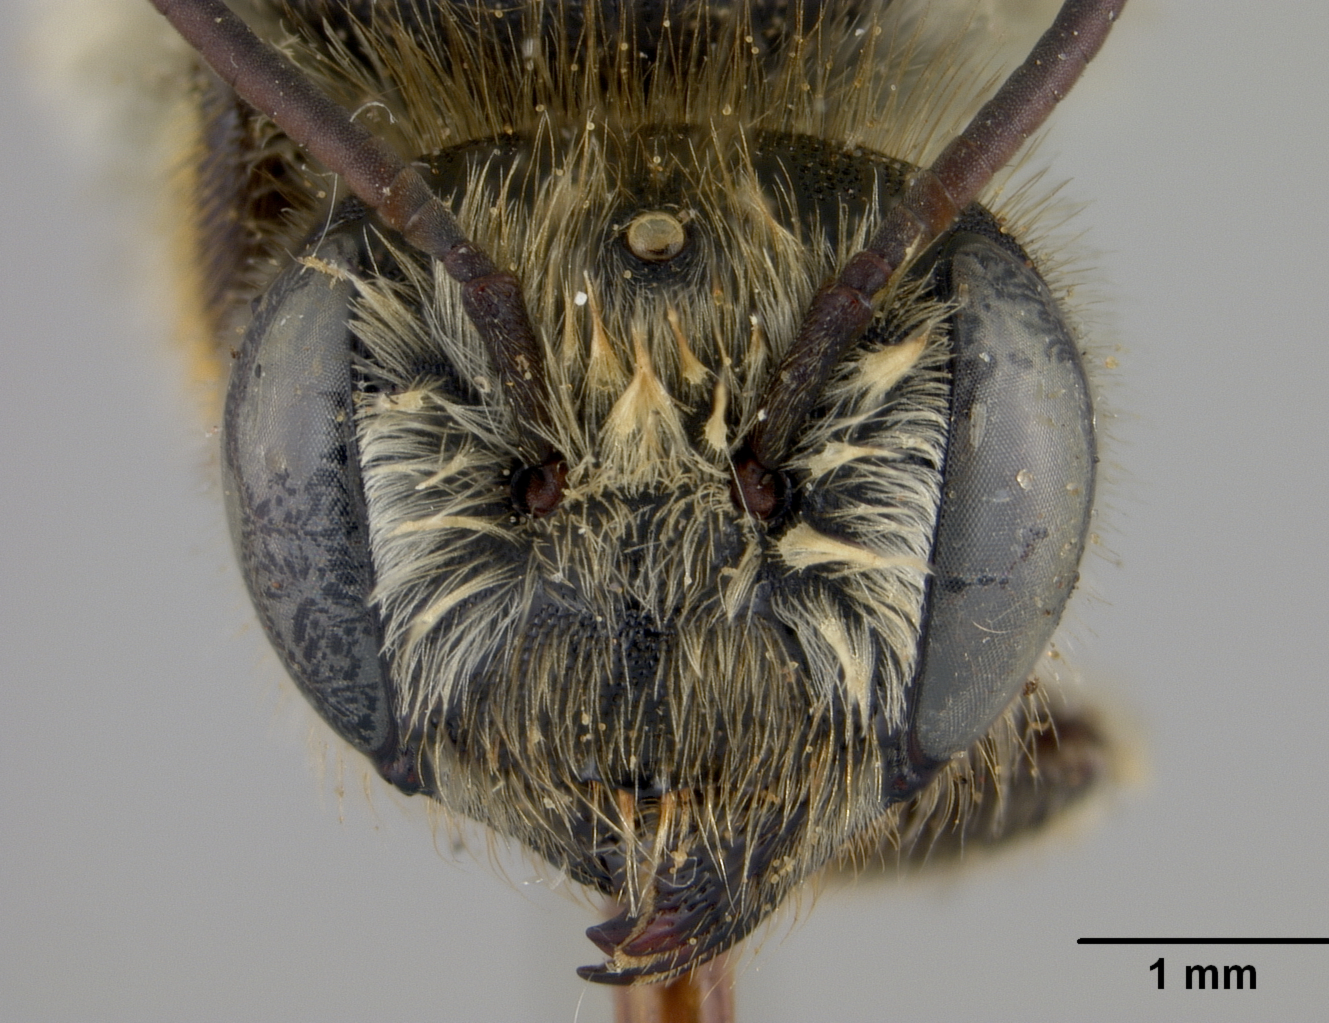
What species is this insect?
Megachile terrestris
